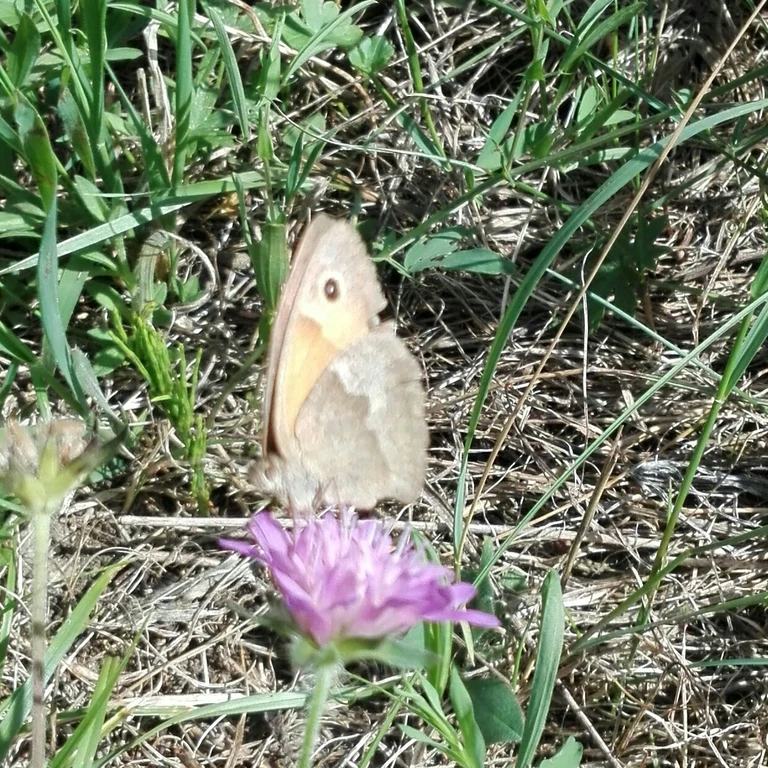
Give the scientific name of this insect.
Maniola jurtina
